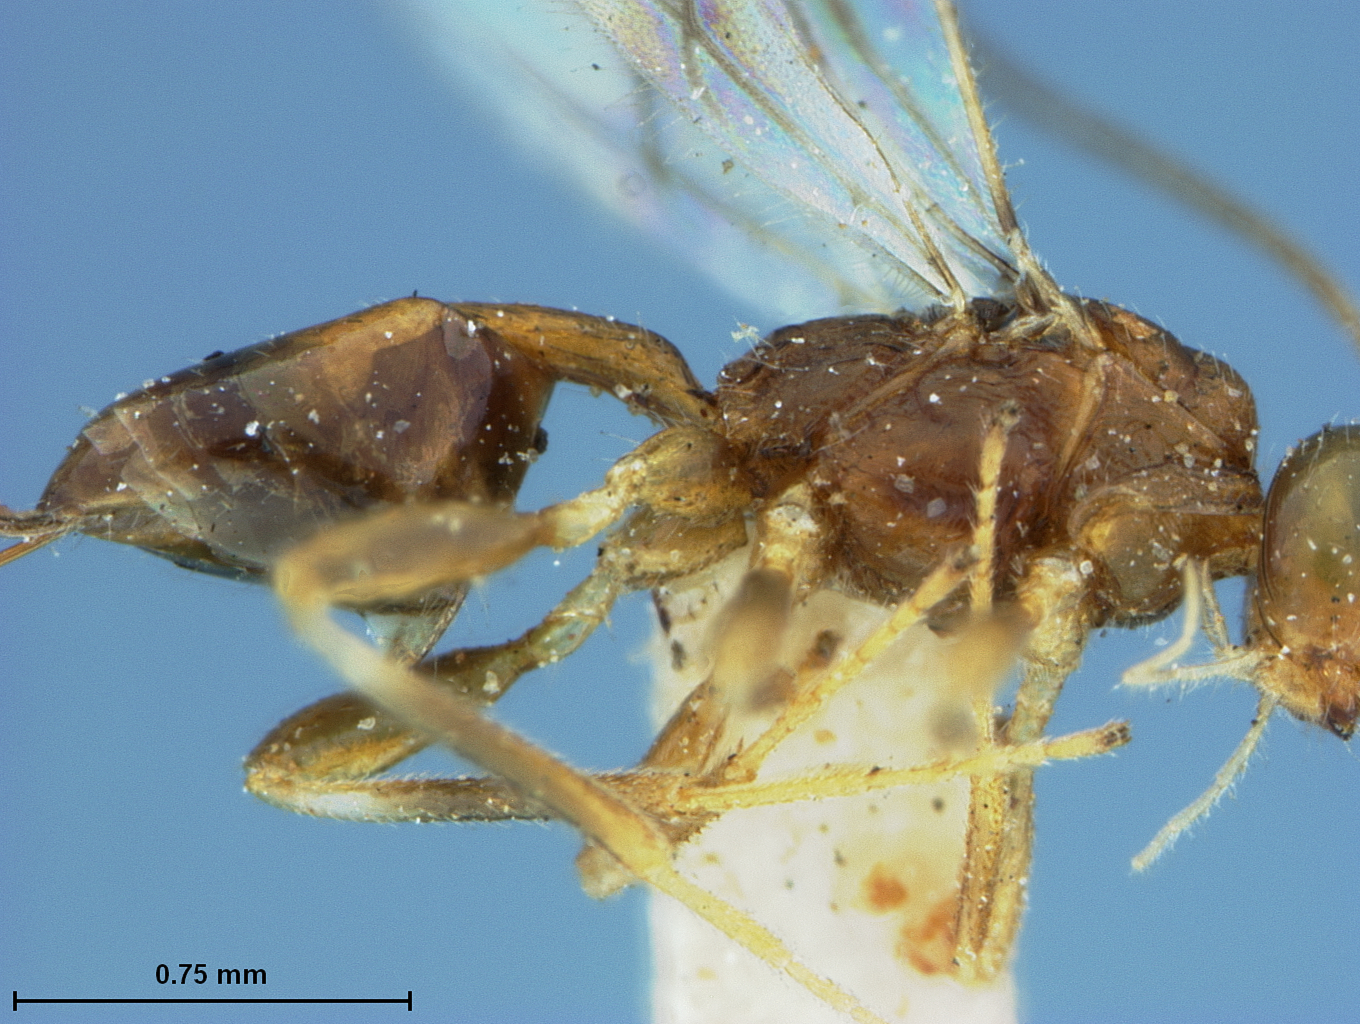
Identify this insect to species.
Spathius sequoiae
